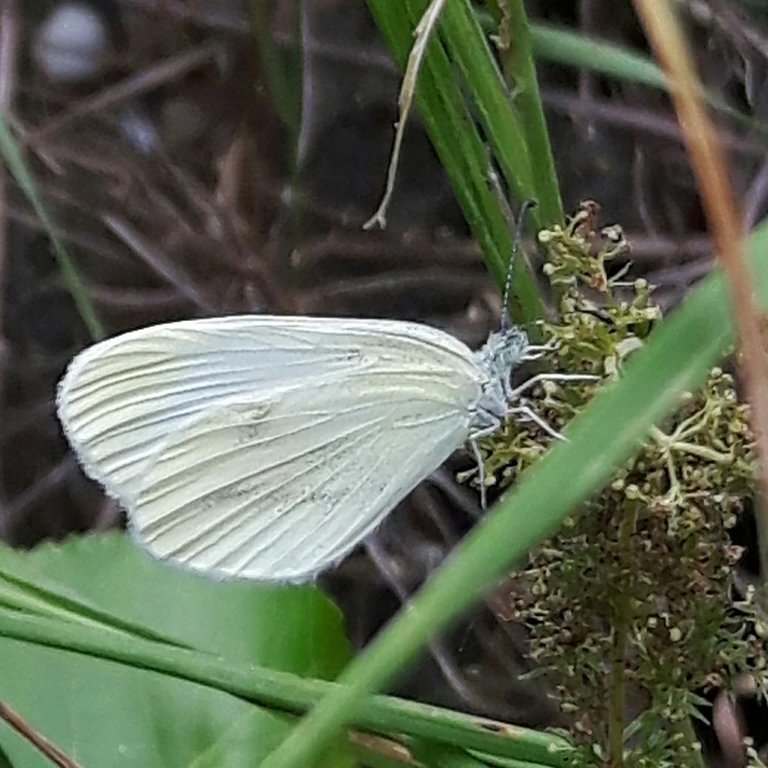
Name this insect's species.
Leptidea sinapis/juvernica
